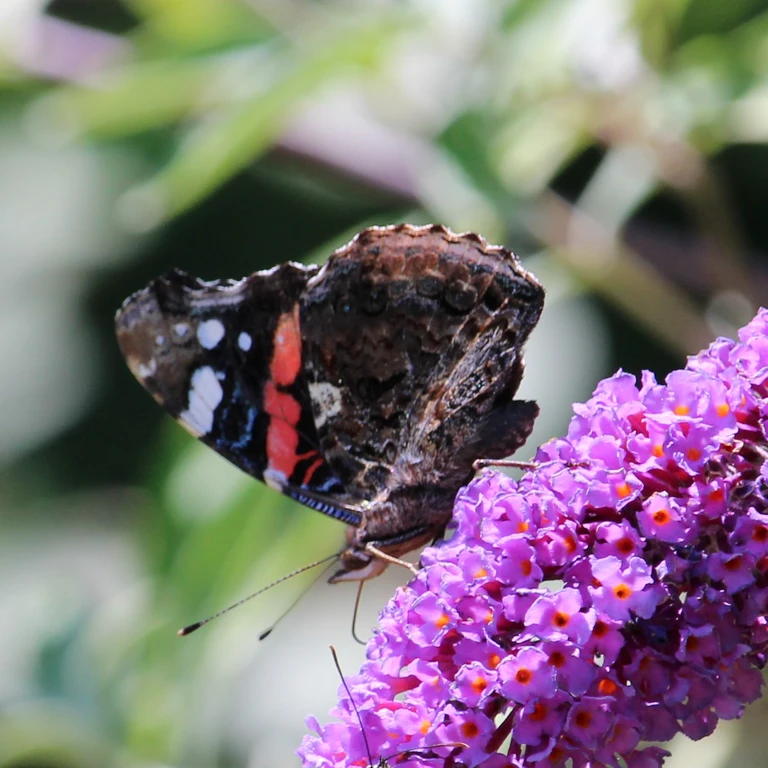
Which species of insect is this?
Vanessa atalanta
